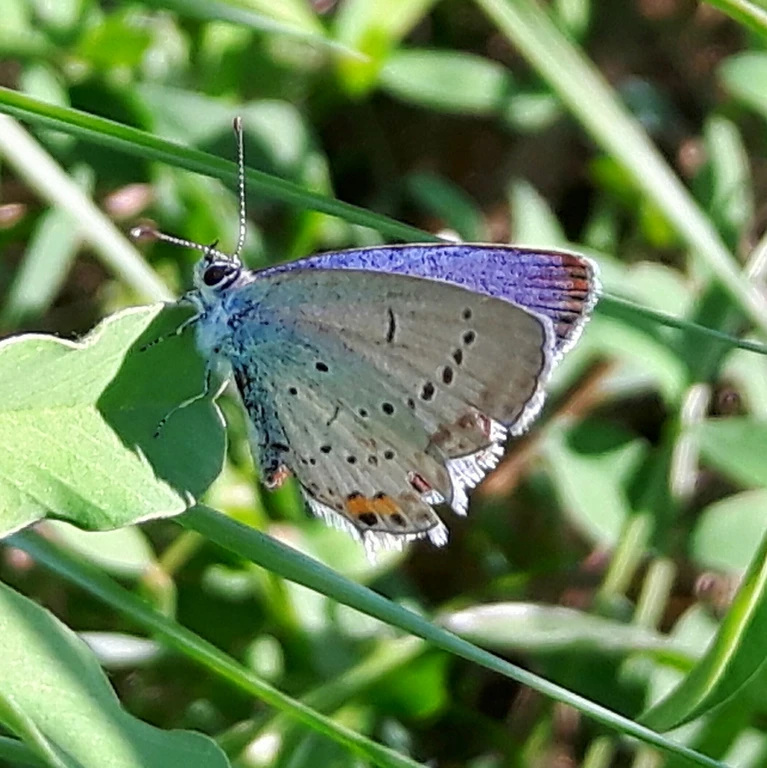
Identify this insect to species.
Cupido argiades (also Elkalyce argiades)
